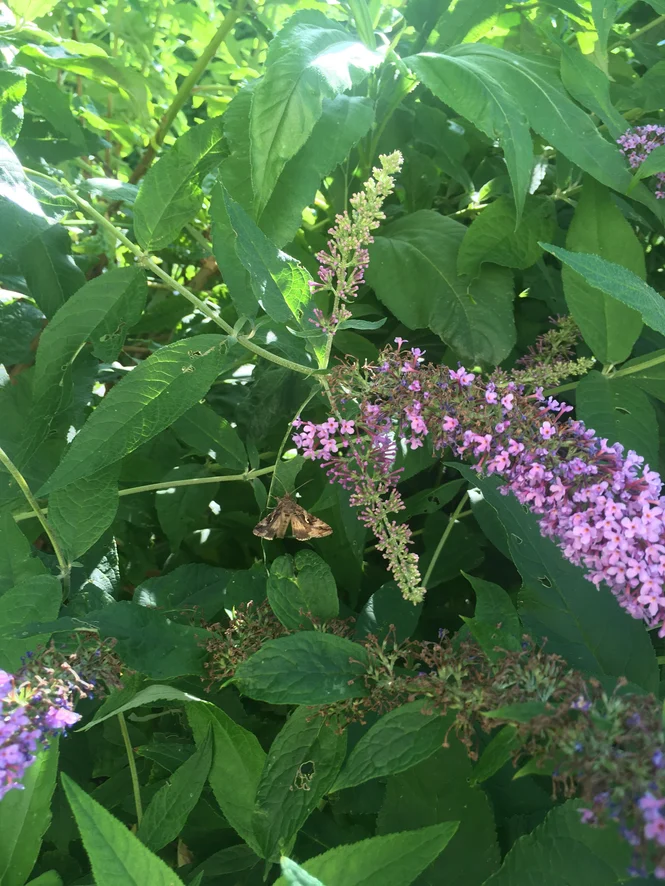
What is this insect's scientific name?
Autographa gamma
